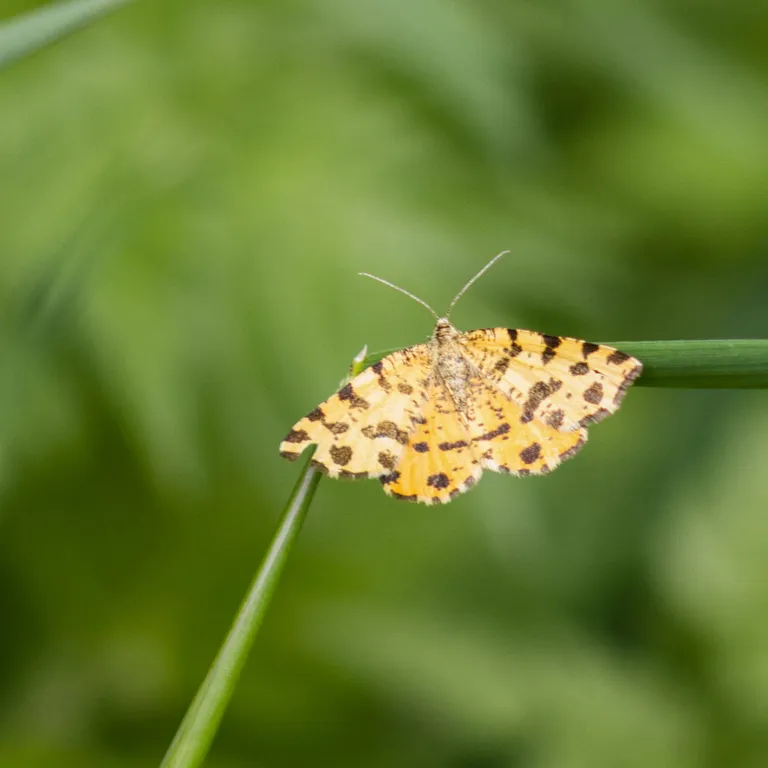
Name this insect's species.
Pseudopanthera macularia
